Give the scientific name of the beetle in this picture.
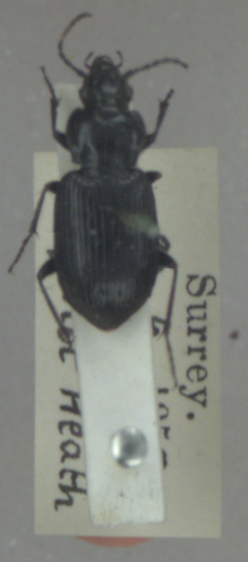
Pterostichus quadrifoveolatus
